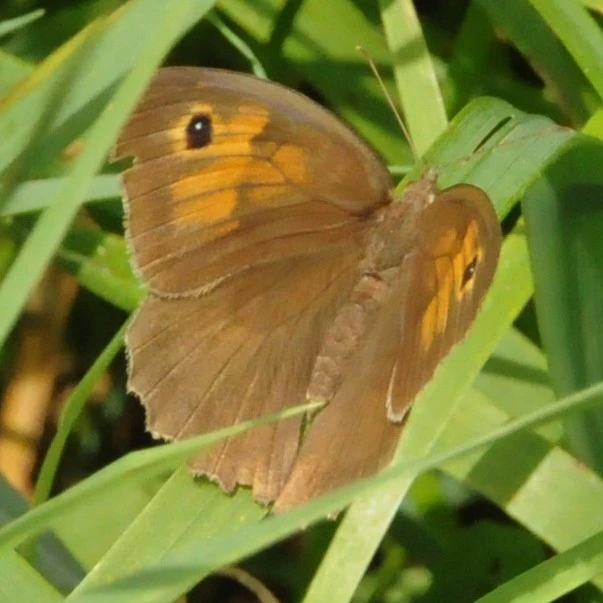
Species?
Maniola jurtina
